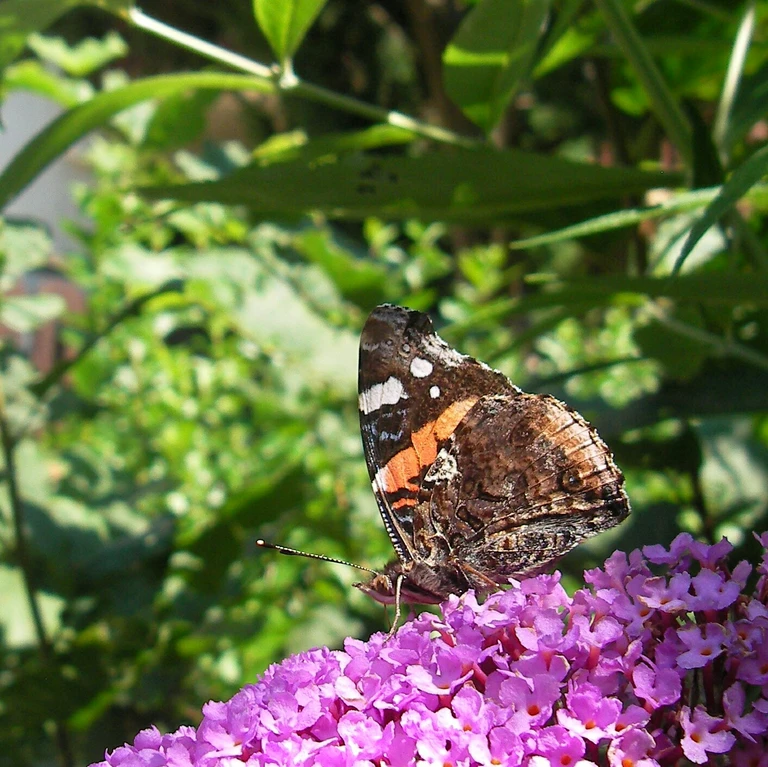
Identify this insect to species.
Vanessa atalanta
